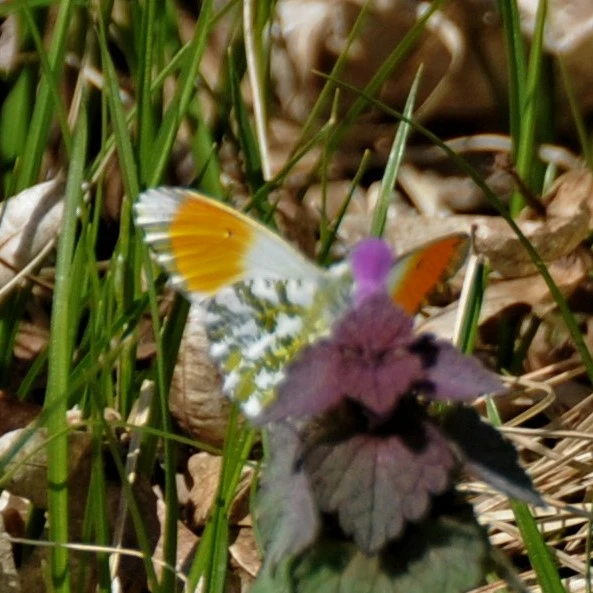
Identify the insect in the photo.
Anthocharis cardamines
